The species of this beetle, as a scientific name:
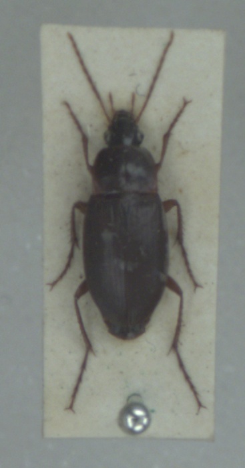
Calathus ambiguus
